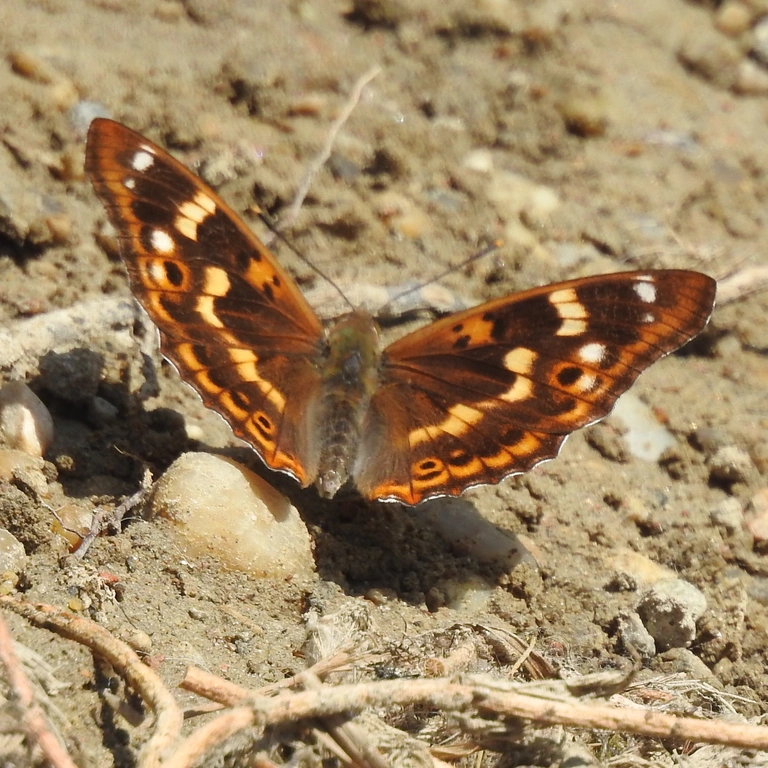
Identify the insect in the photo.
Apatura ilia
